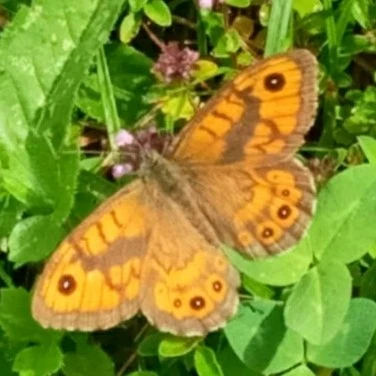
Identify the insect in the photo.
Lasiommata megera (also Pararge megera)
